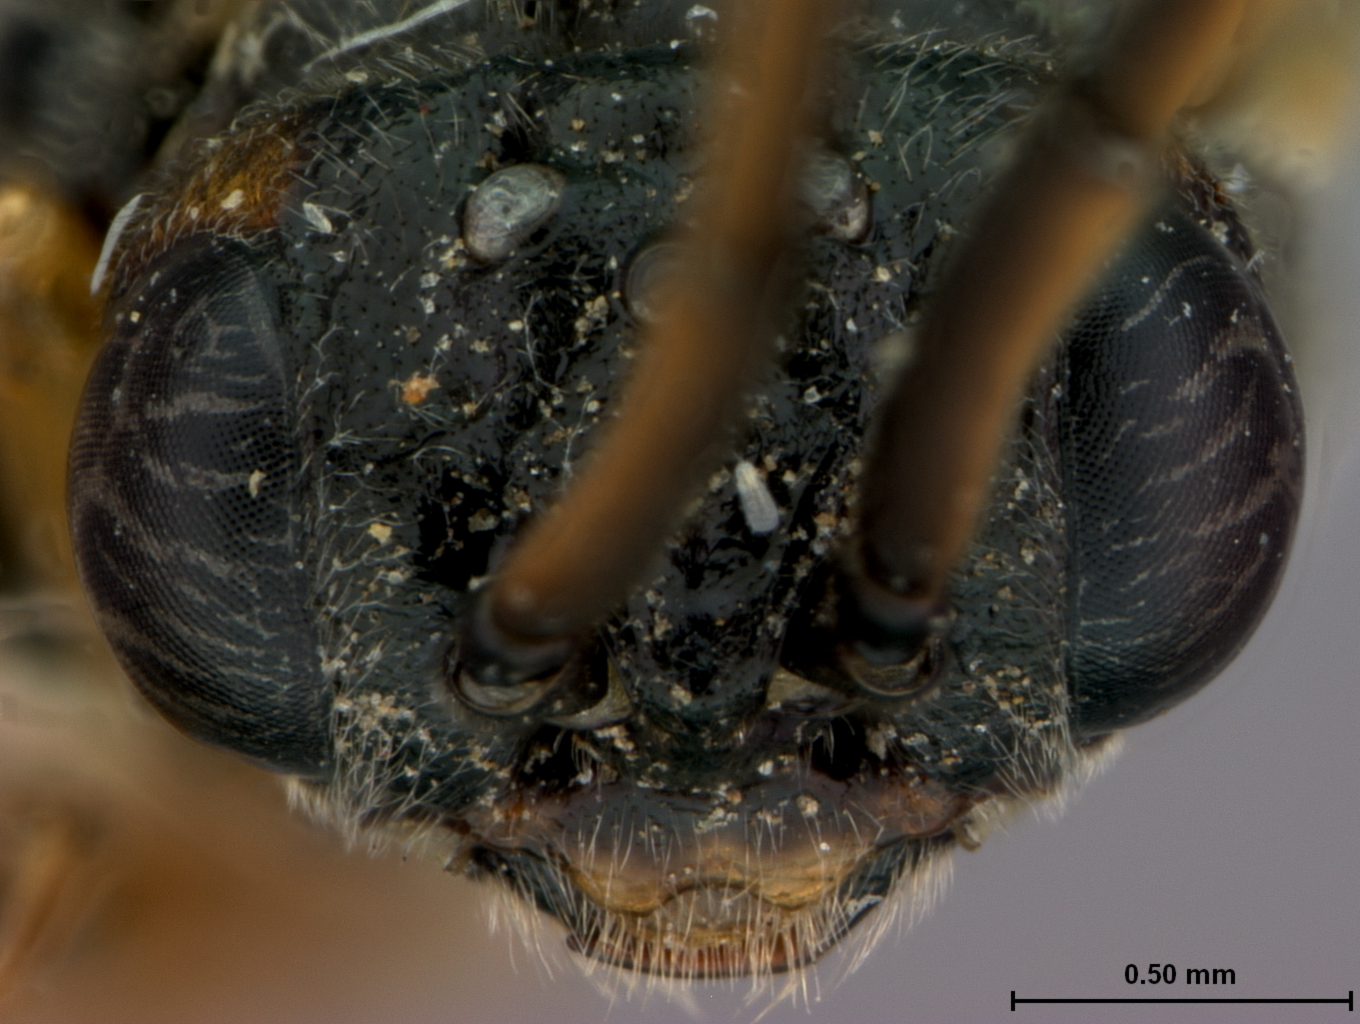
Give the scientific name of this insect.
Pachynematus alni
